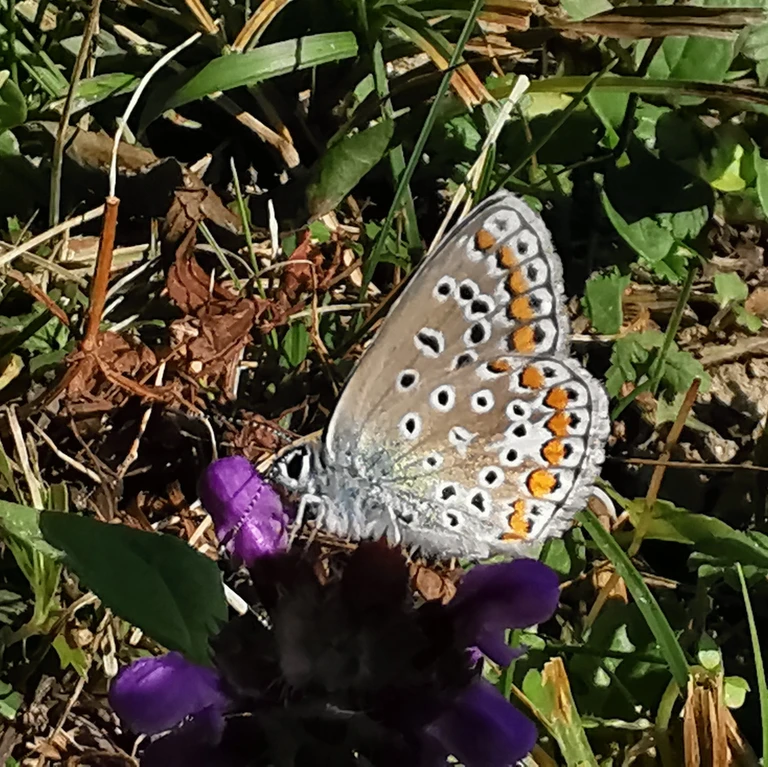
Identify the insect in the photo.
Polyommatus icarus
